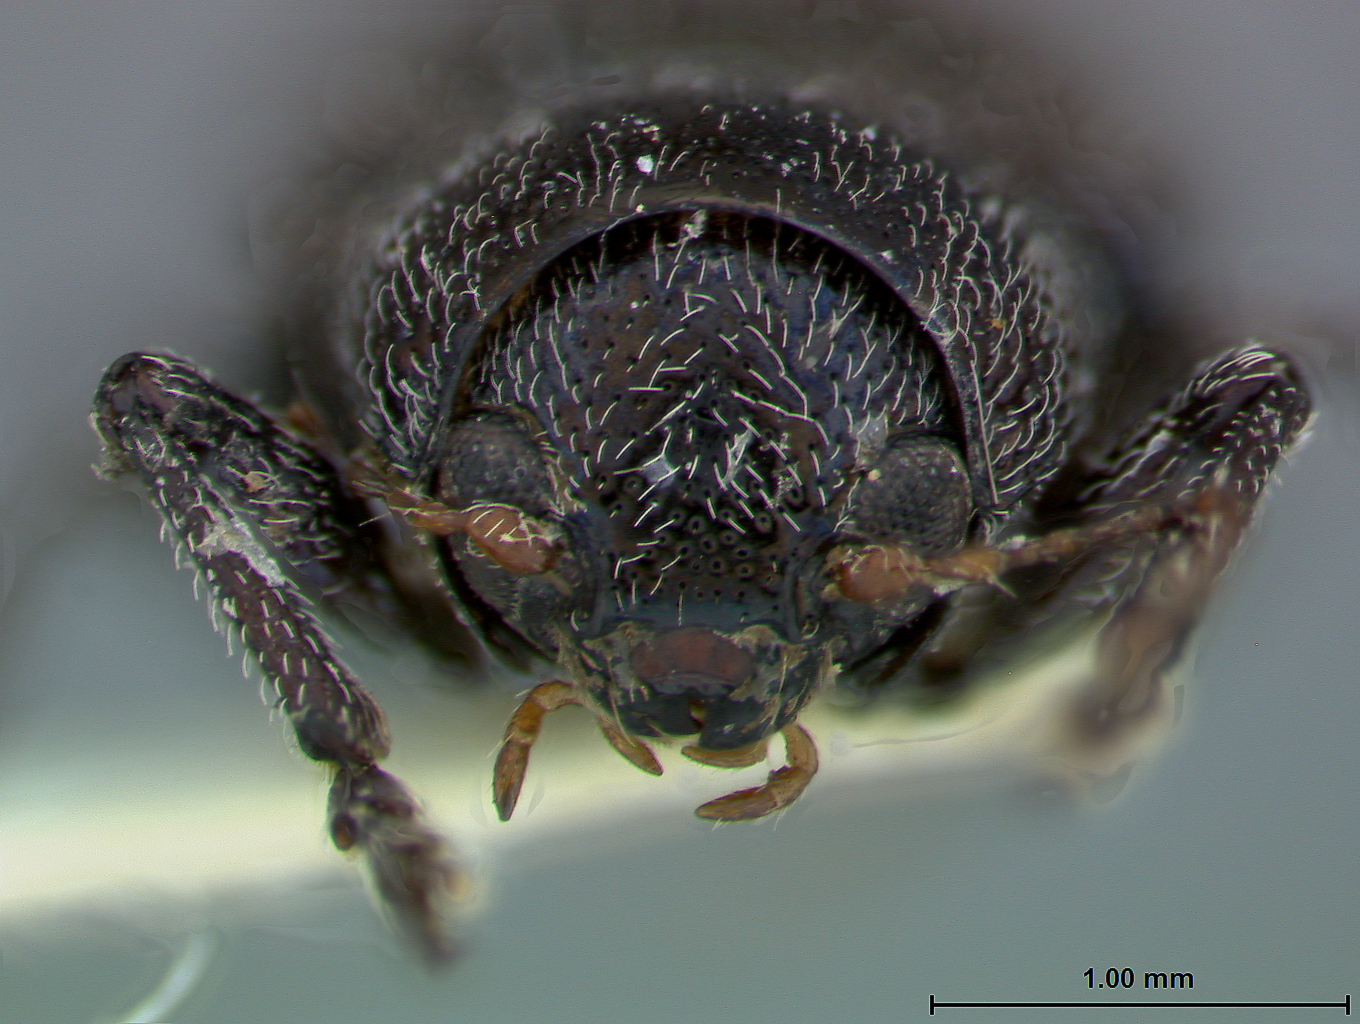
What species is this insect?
Chalcosicya alayoi
